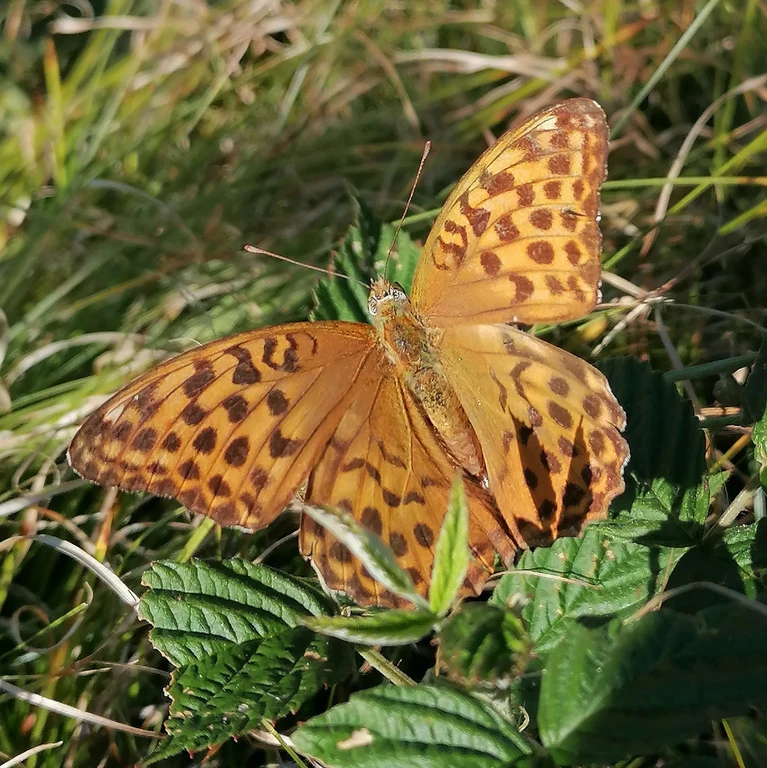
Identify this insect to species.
Argynnis paphia
